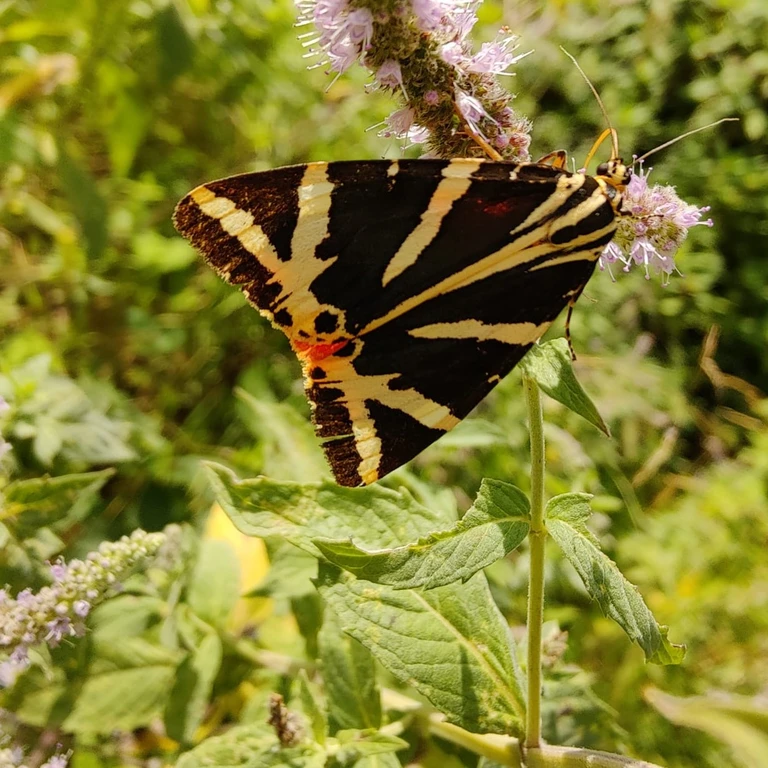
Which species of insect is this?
Euplagia quadripunctaria
